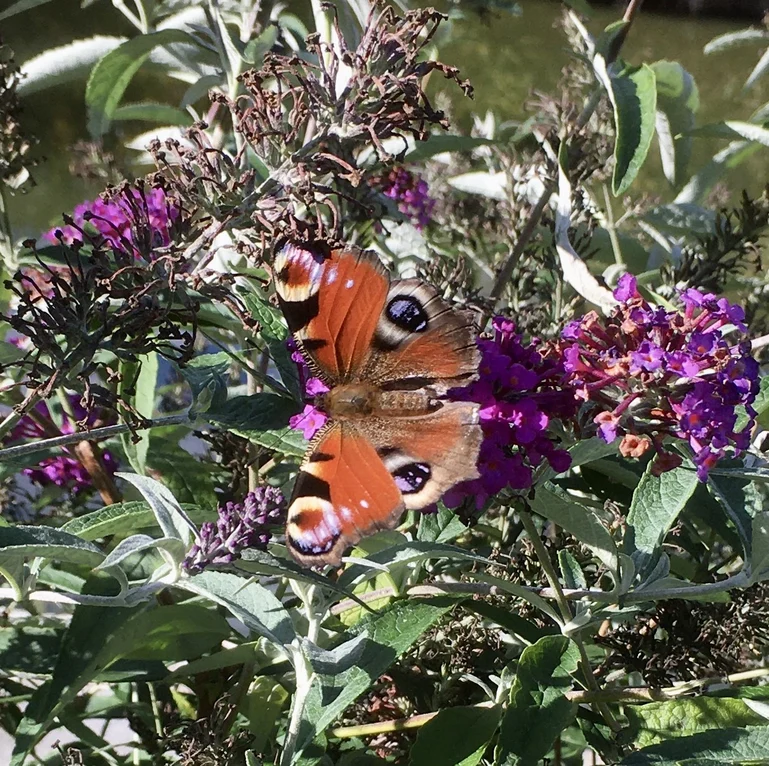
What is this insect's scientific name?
Aglais io
